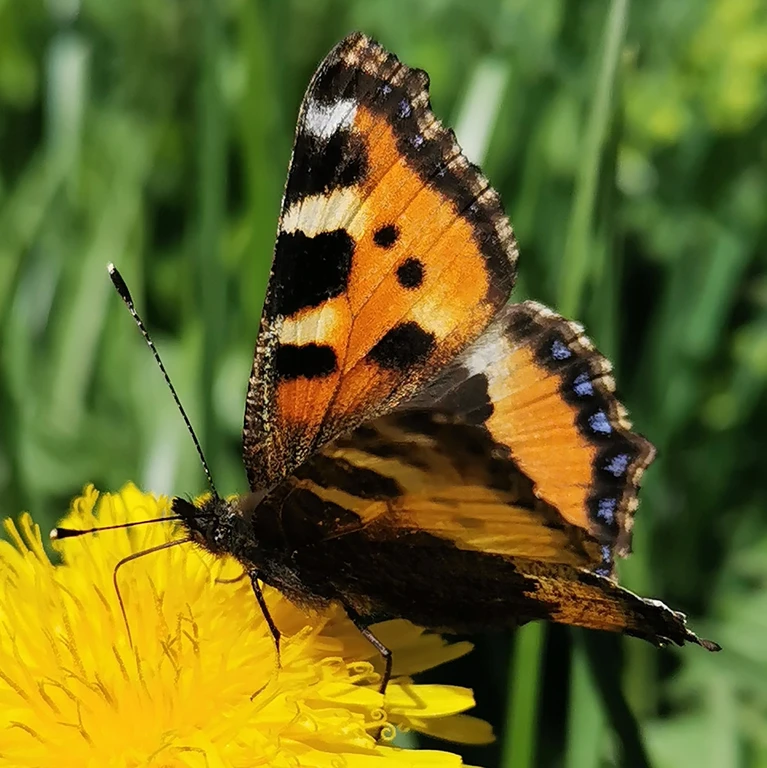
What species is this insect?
Aglais urticae
